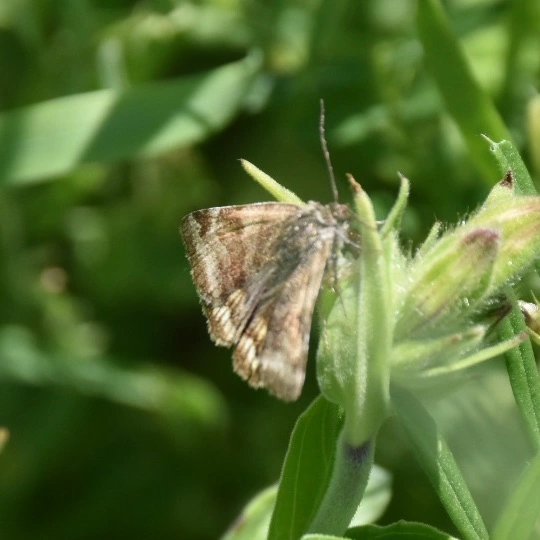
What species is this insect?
Euclidia glyphica
